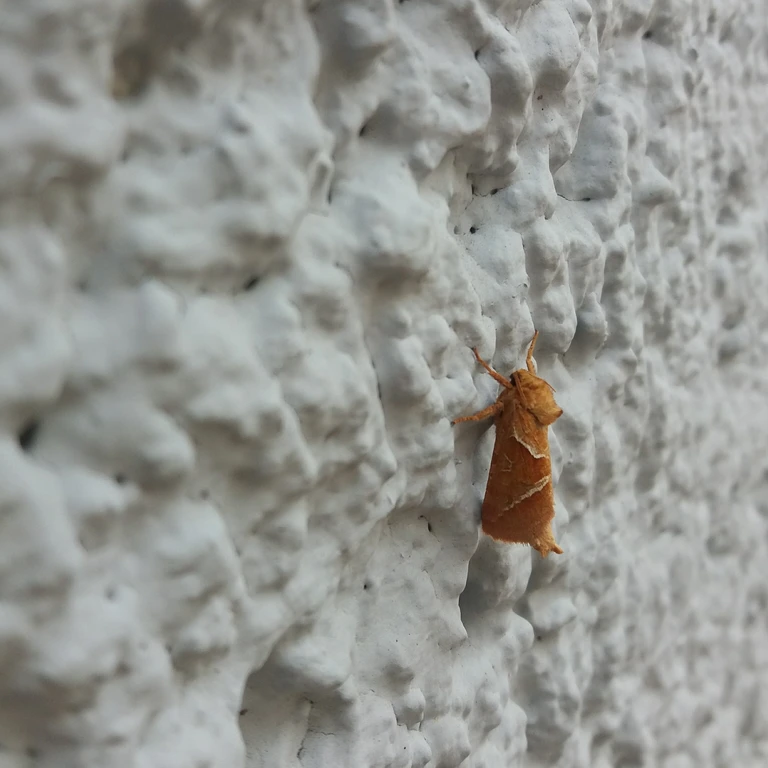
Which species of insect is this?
Triodia sylvina
